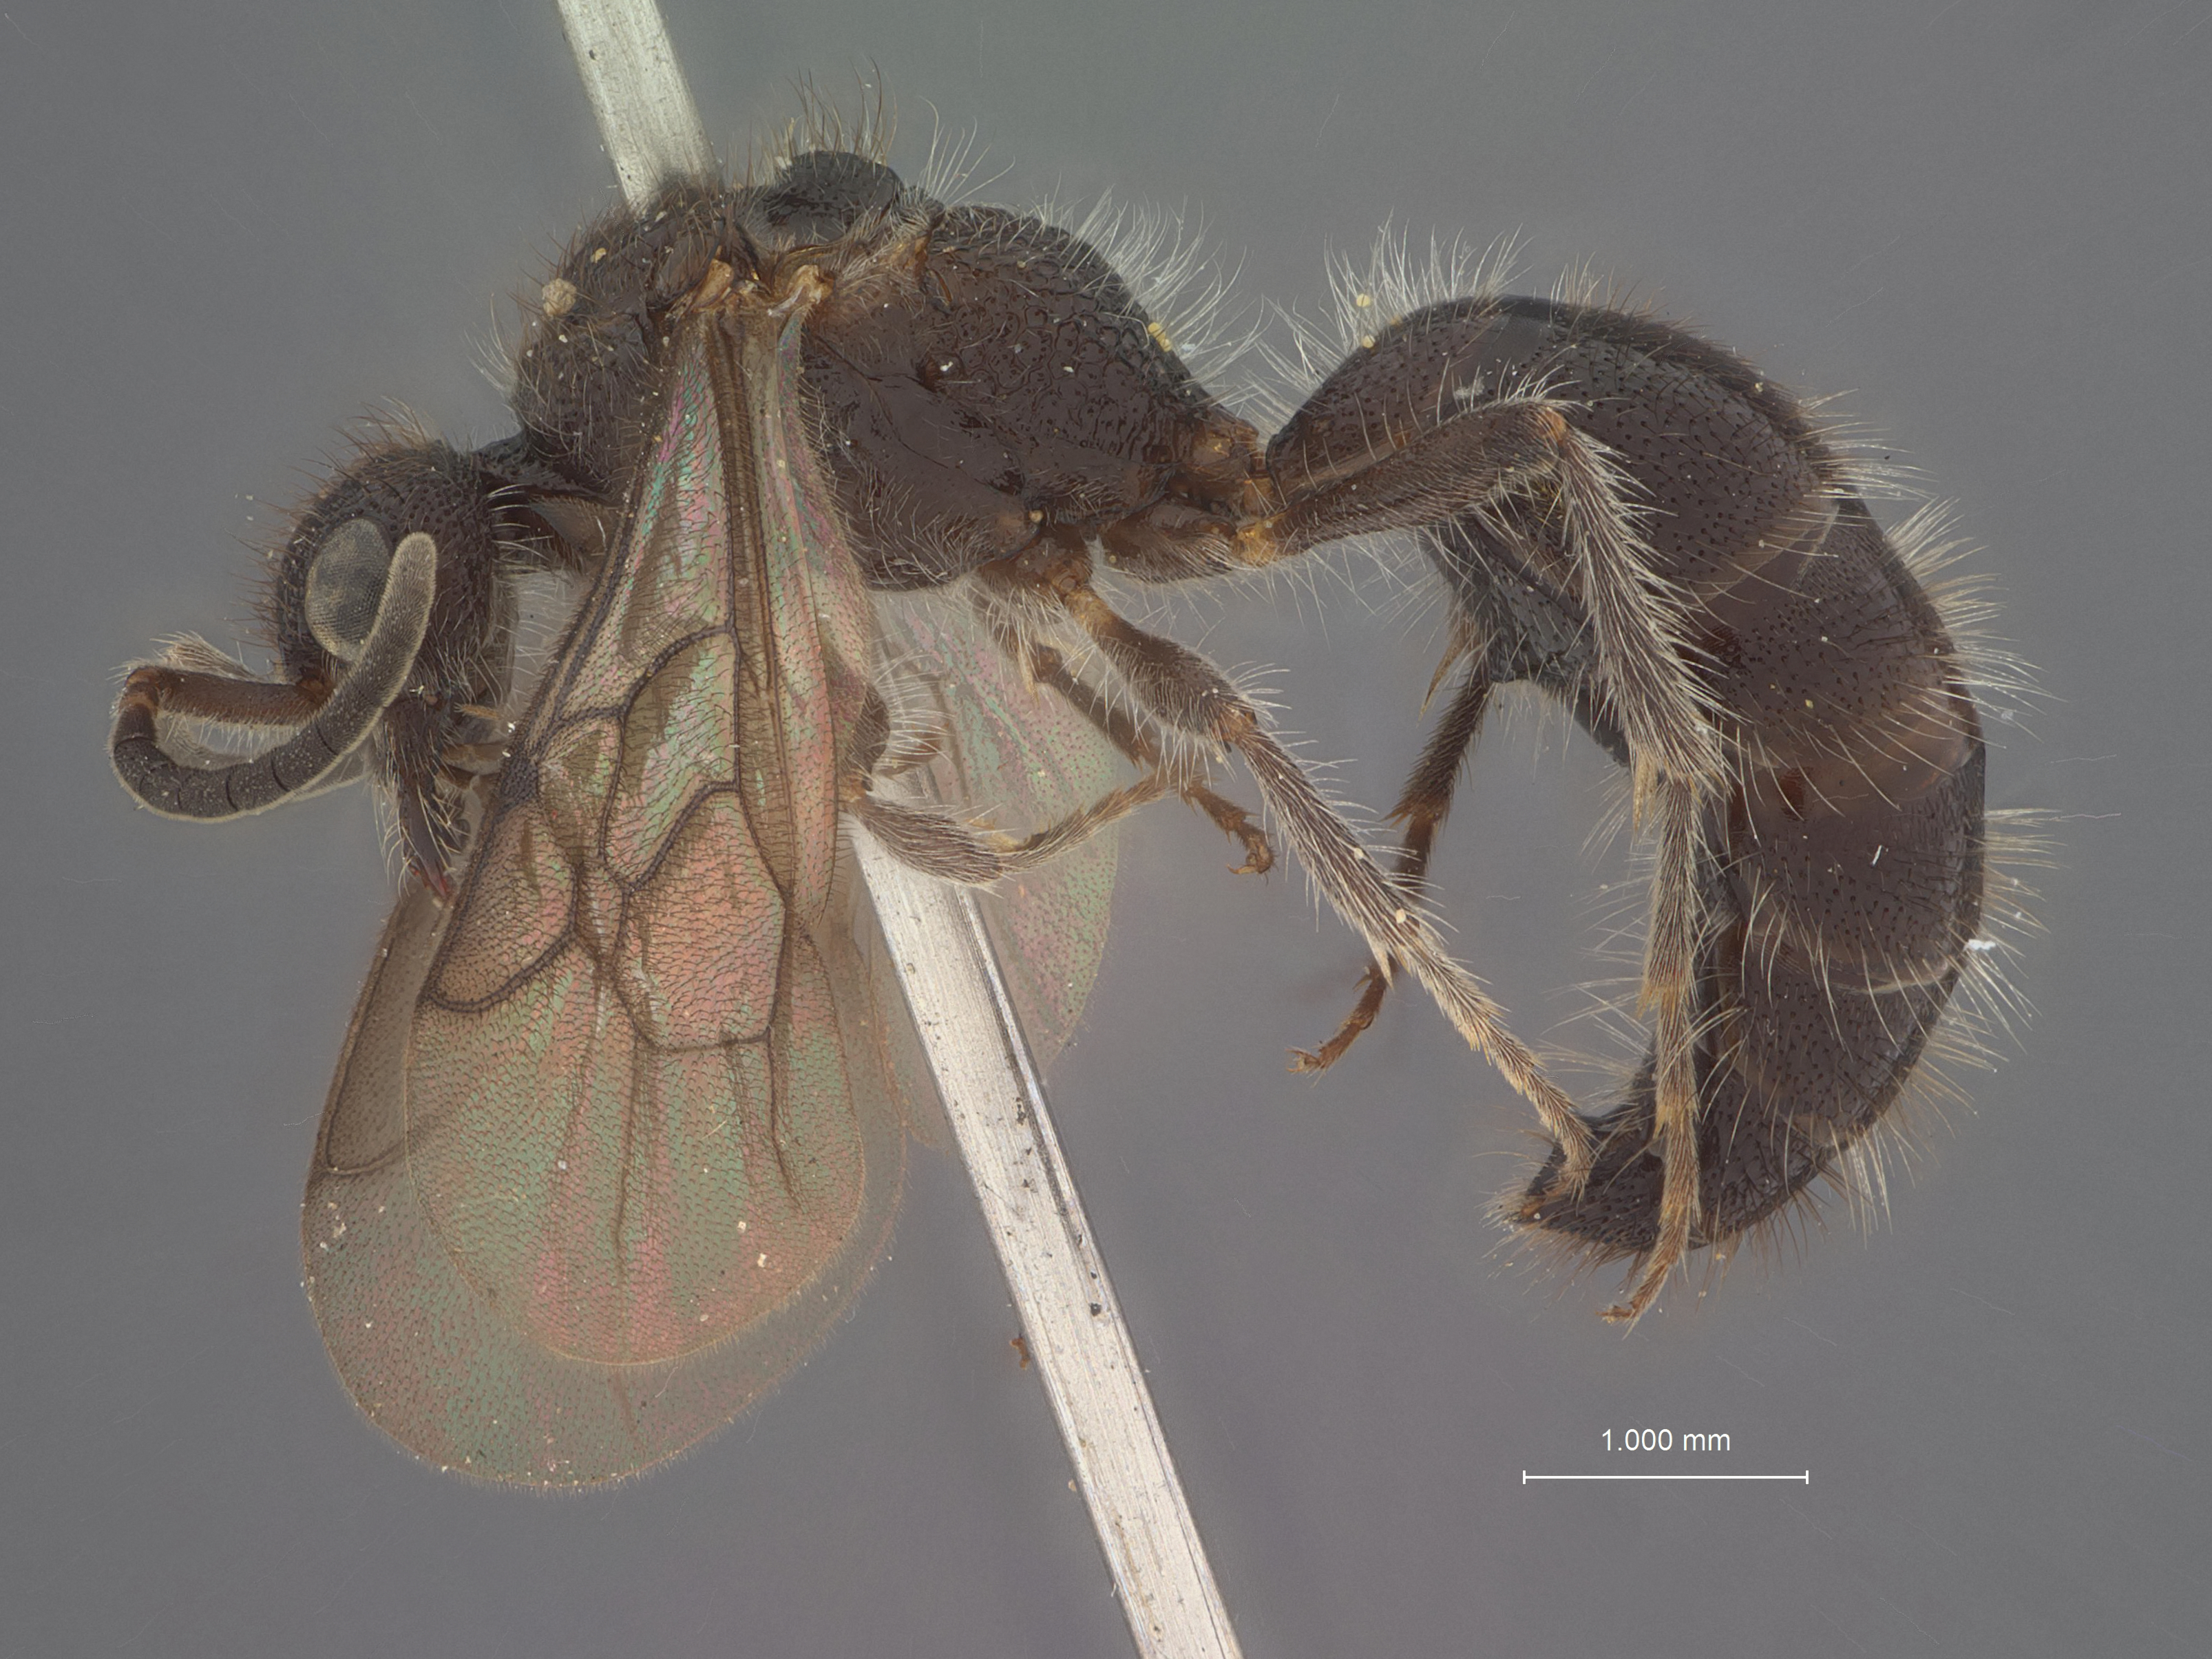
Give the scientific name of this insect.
Squamulotilla bidentata
